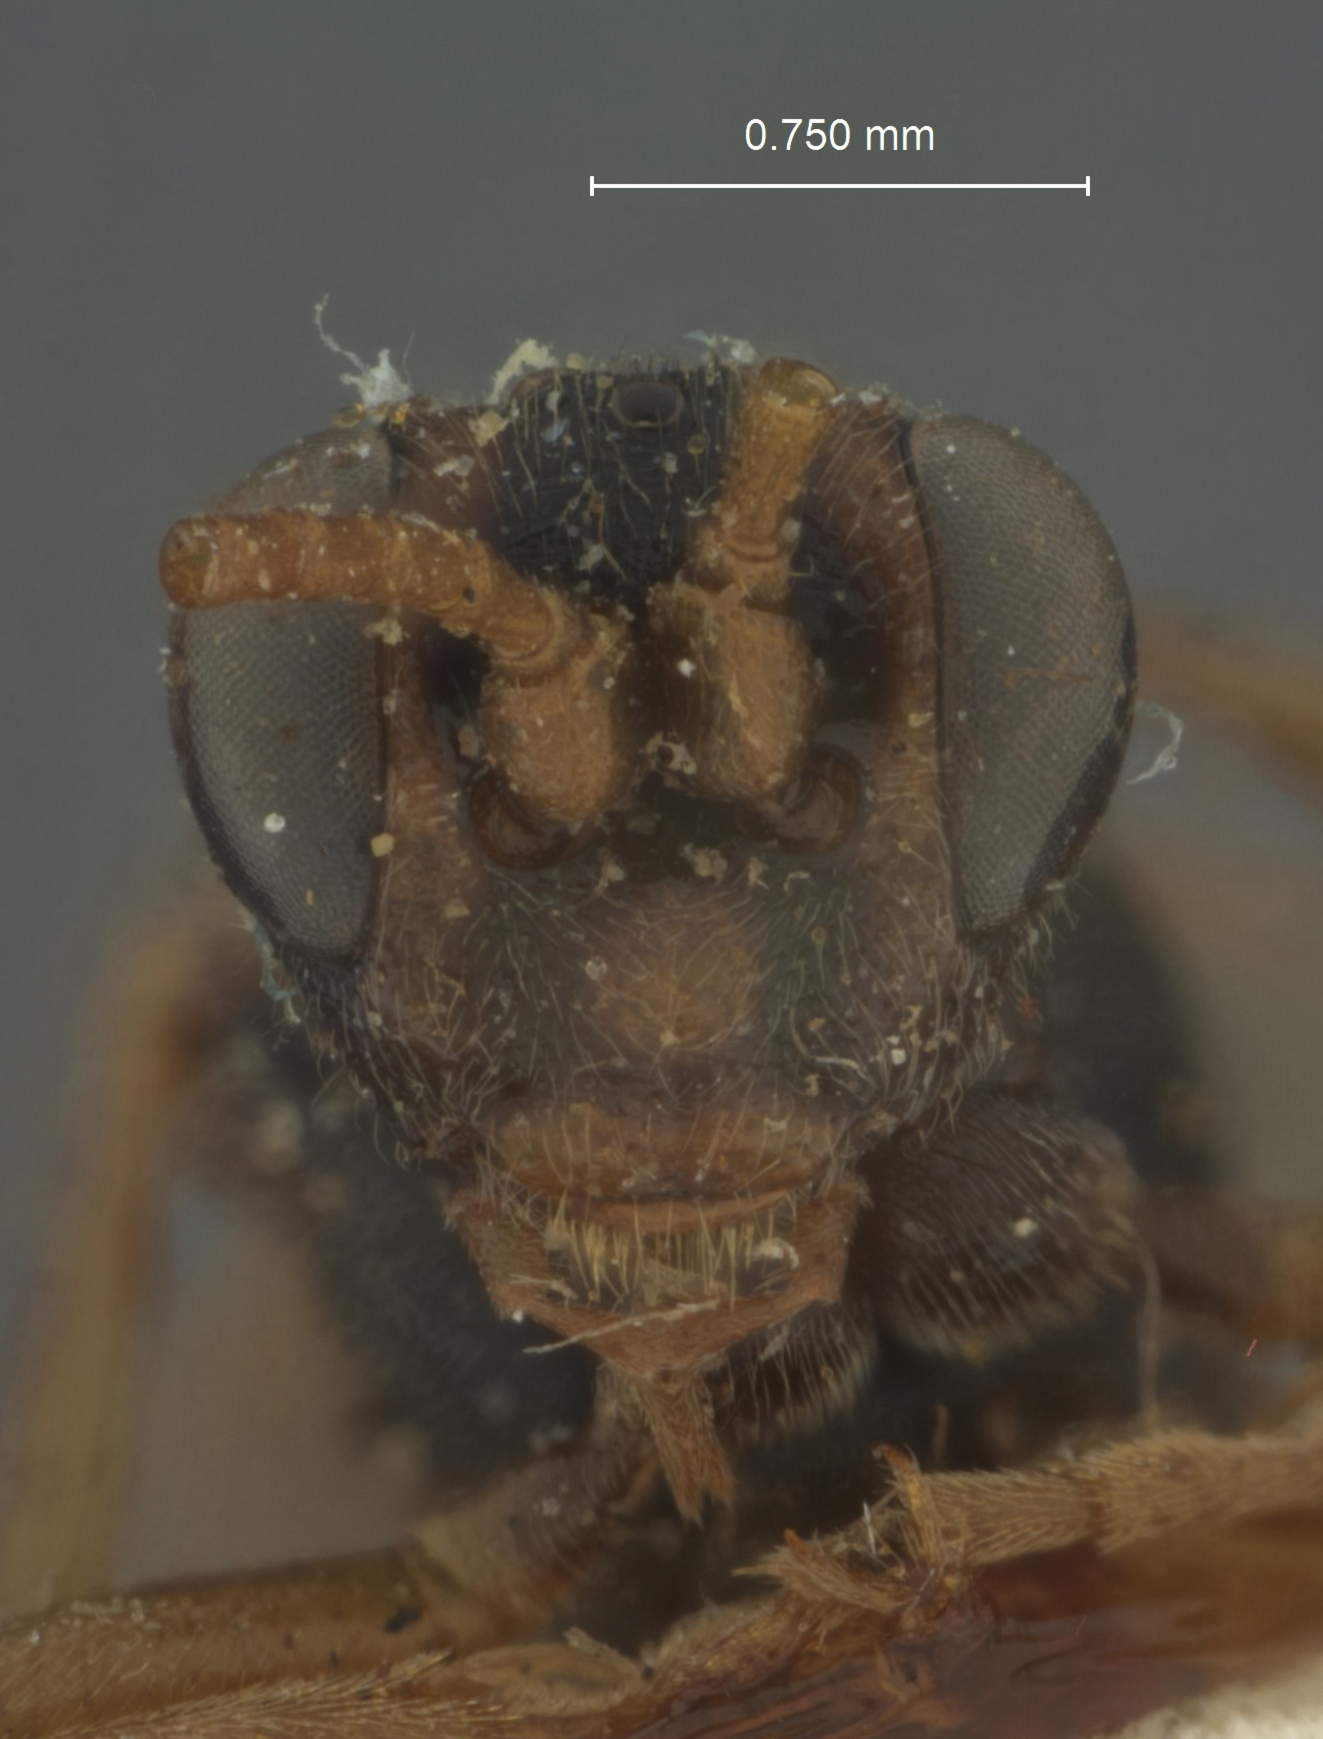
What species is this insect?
Amblyteles contractus
